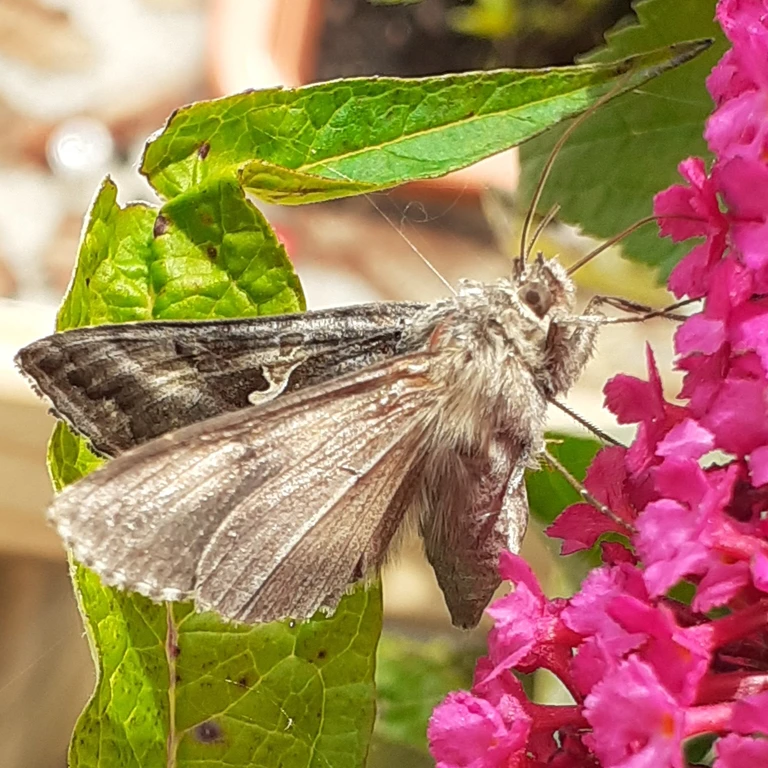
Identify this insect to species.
Autographa gamma
